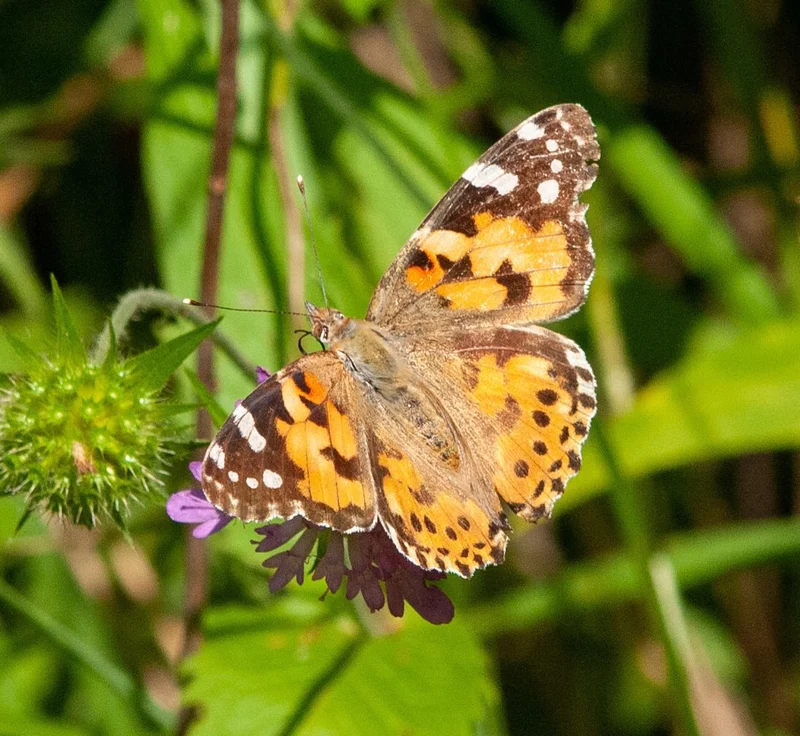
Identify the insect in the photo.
Vanessa cardui
